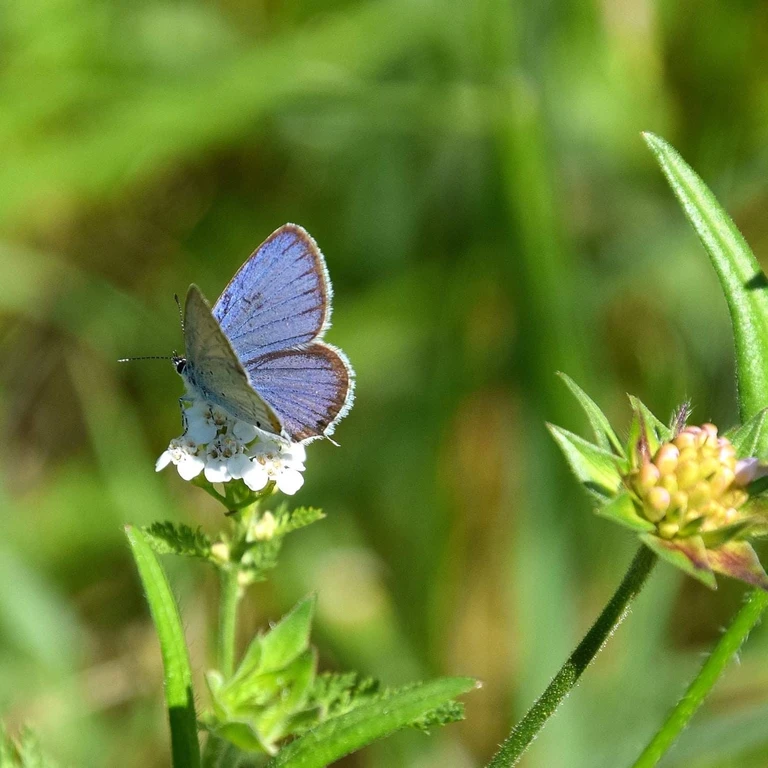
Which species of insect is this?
Cupido argiades (also Elkalyce argiades)
